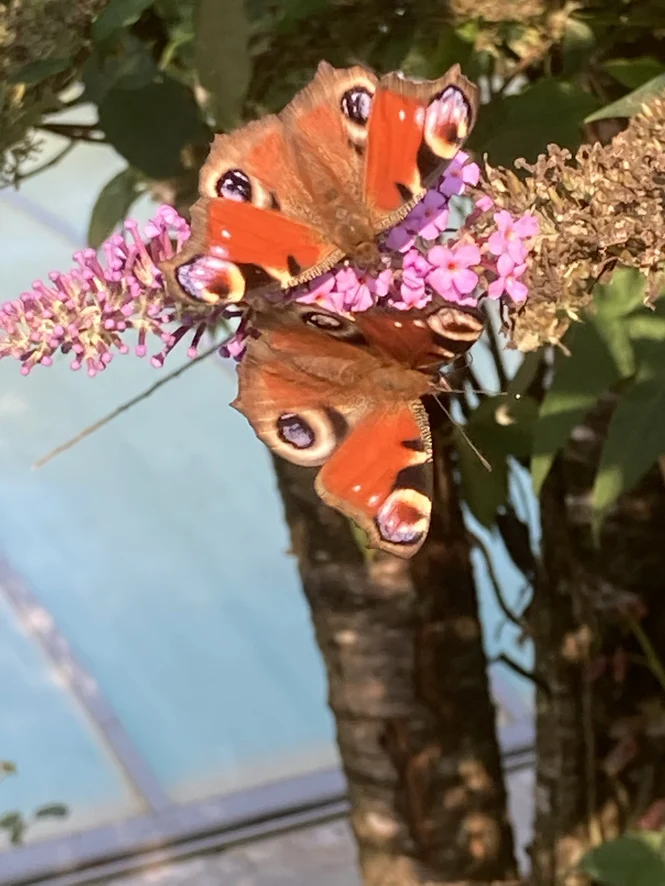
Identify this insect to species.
Aglais io
